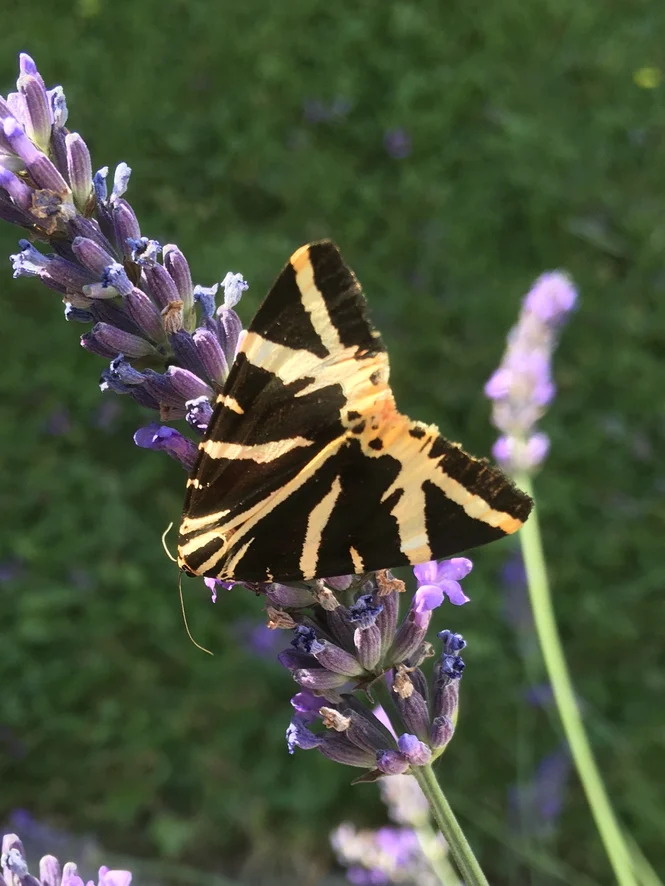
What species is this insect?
Euplagia quadripunctaria
